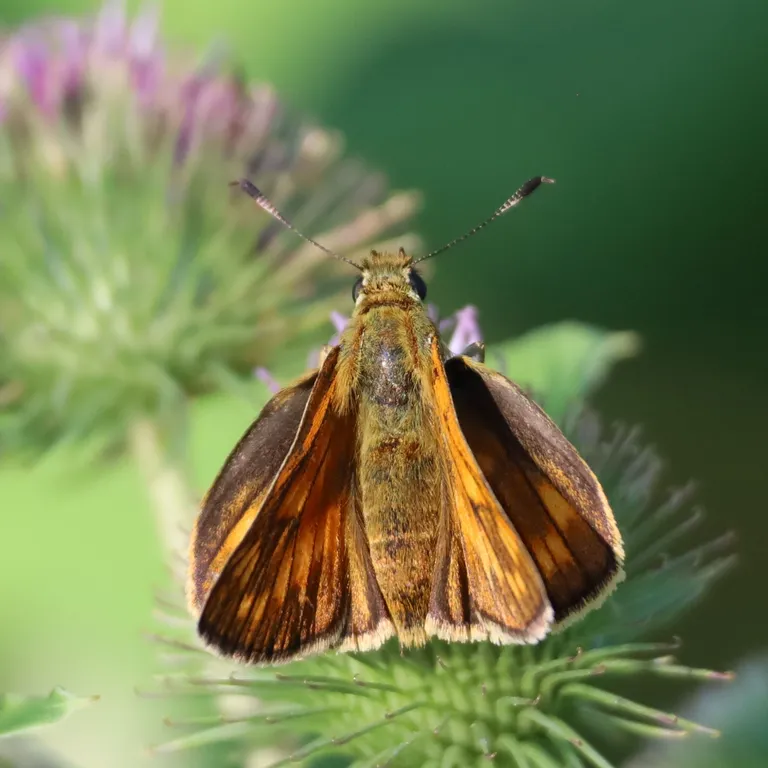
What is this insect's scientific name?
Ochlodes sylvanus (also Ochlodes venata)
